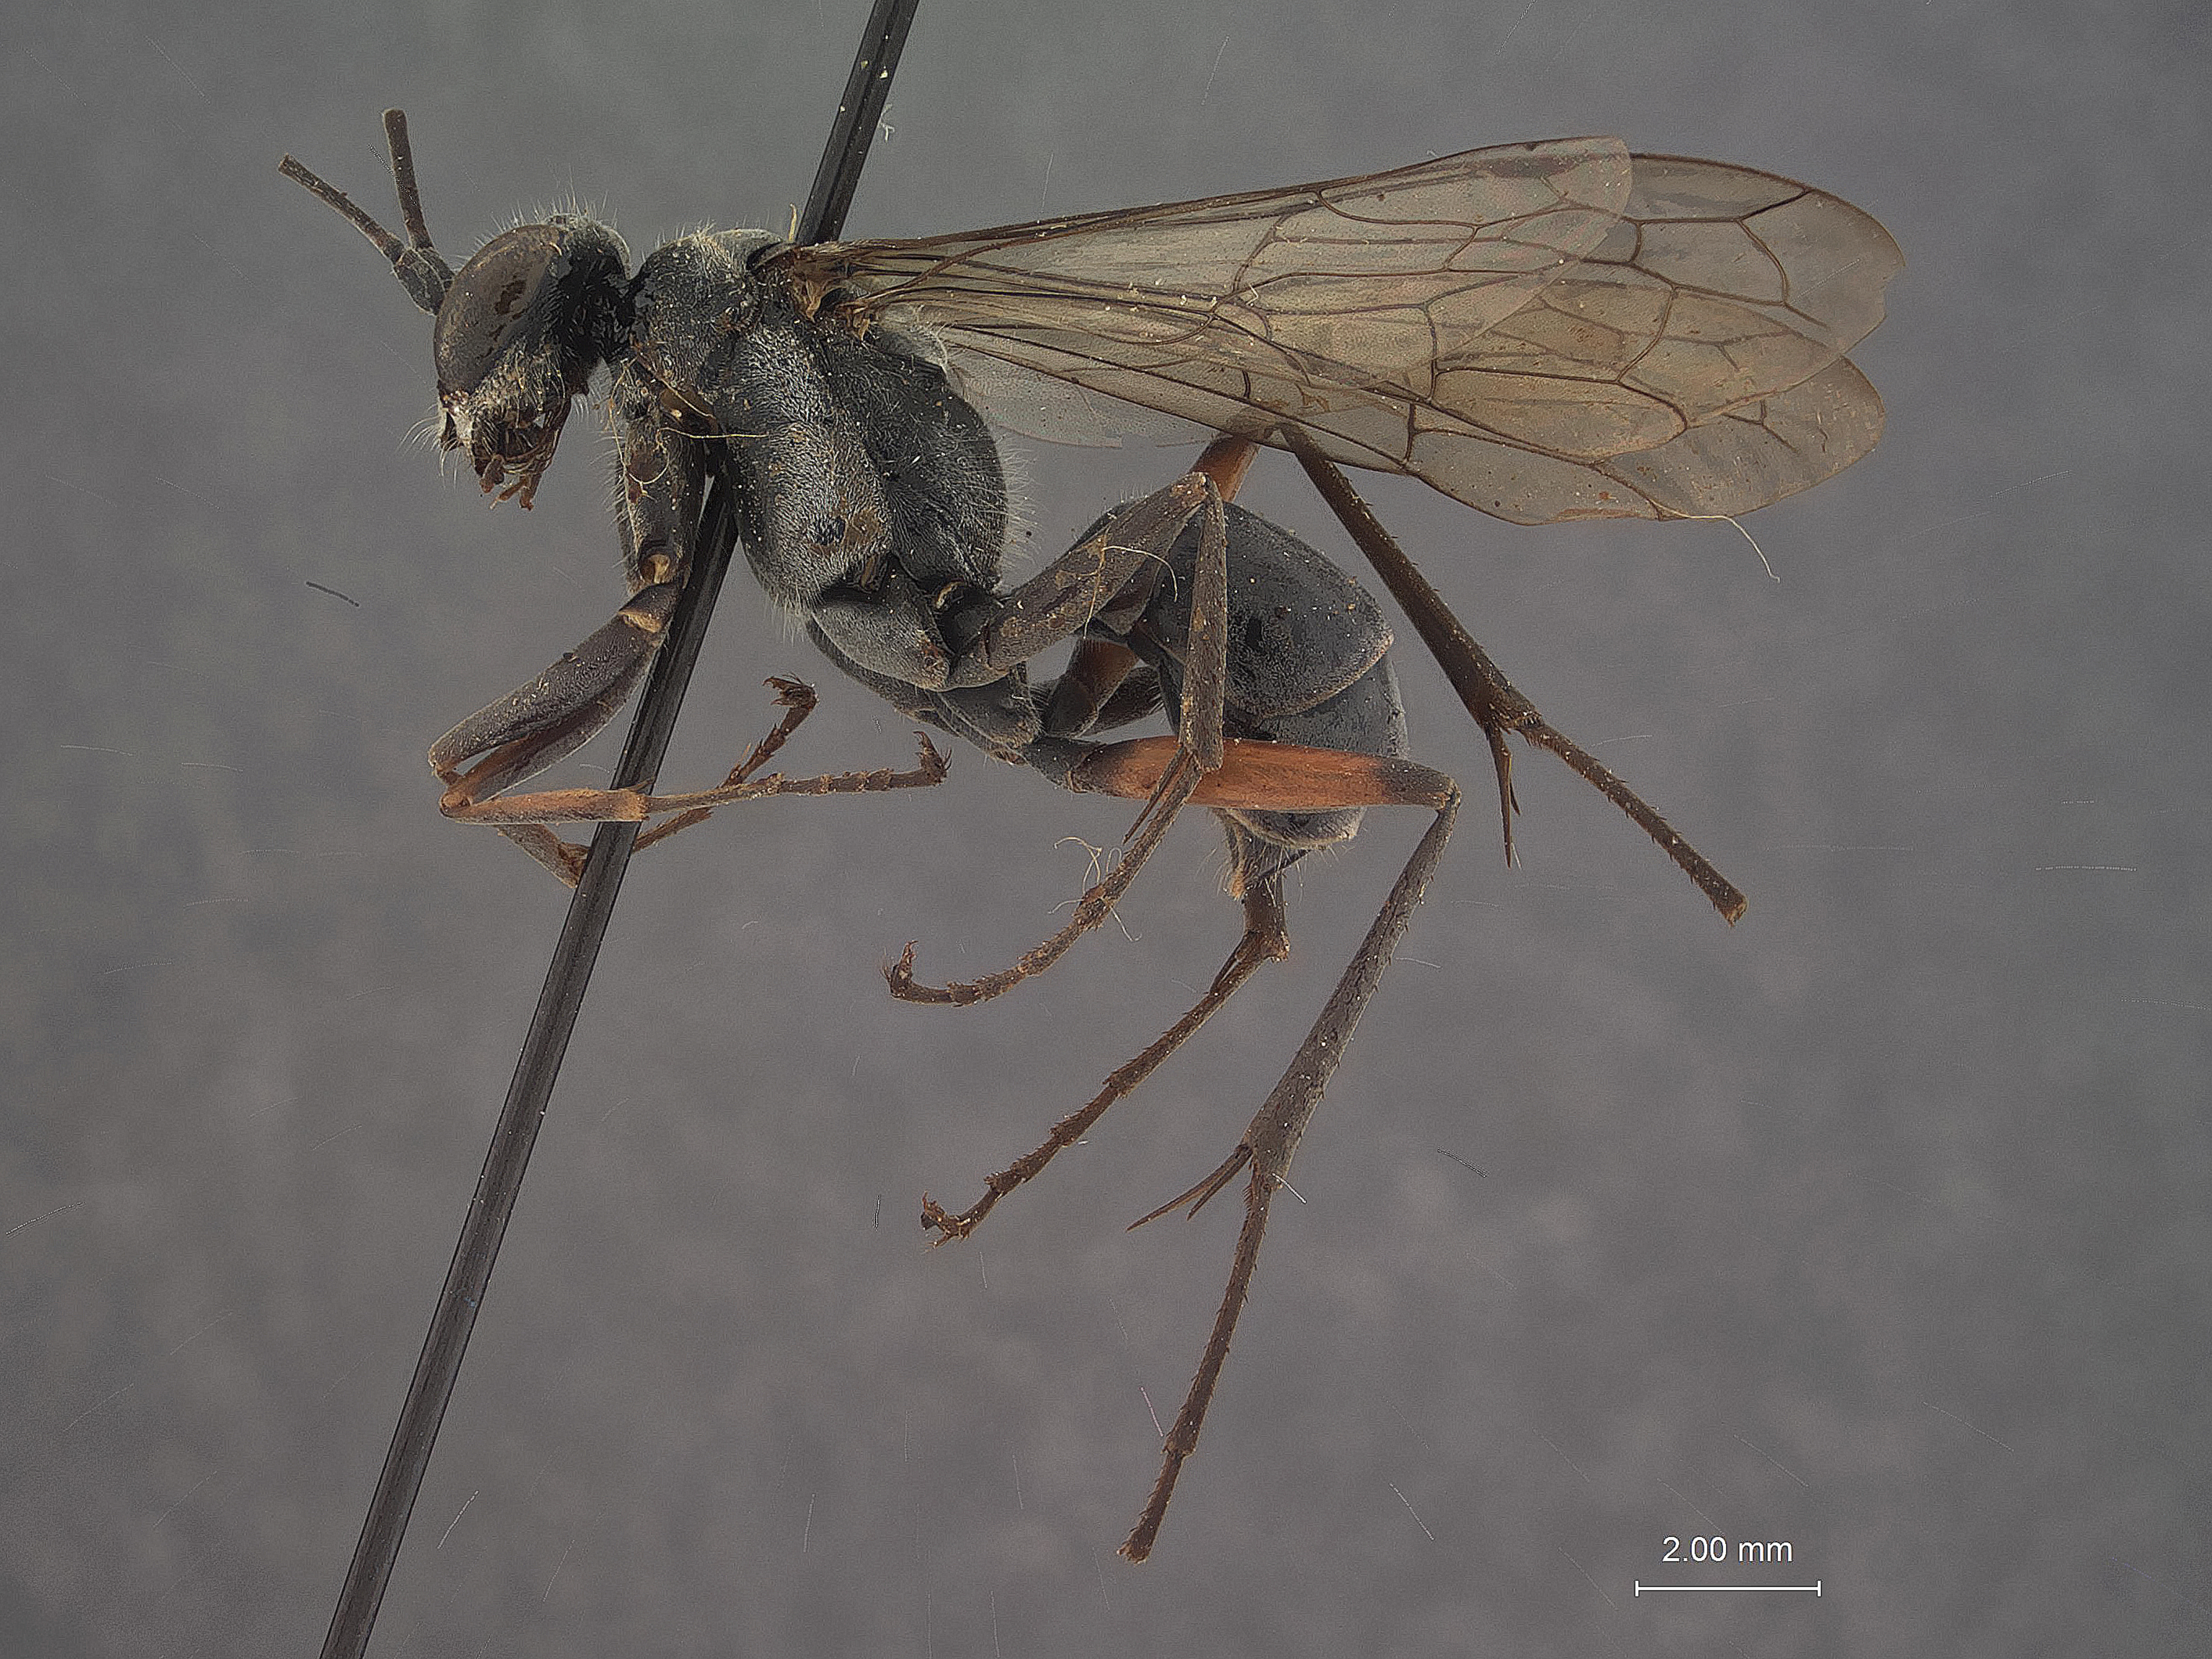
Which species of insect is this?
Pseudagenia tagalensis
